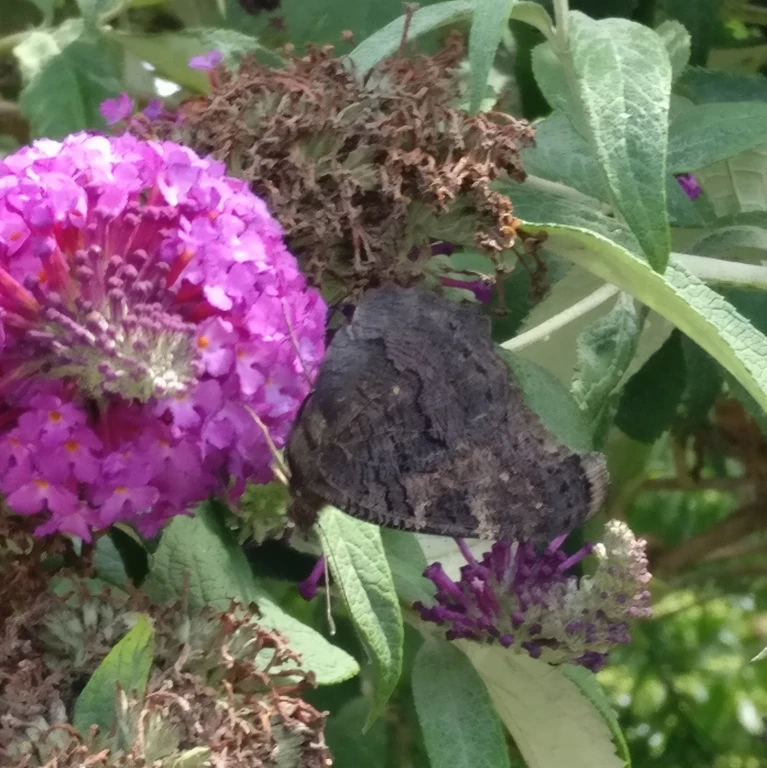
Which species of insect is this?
Aglais io
